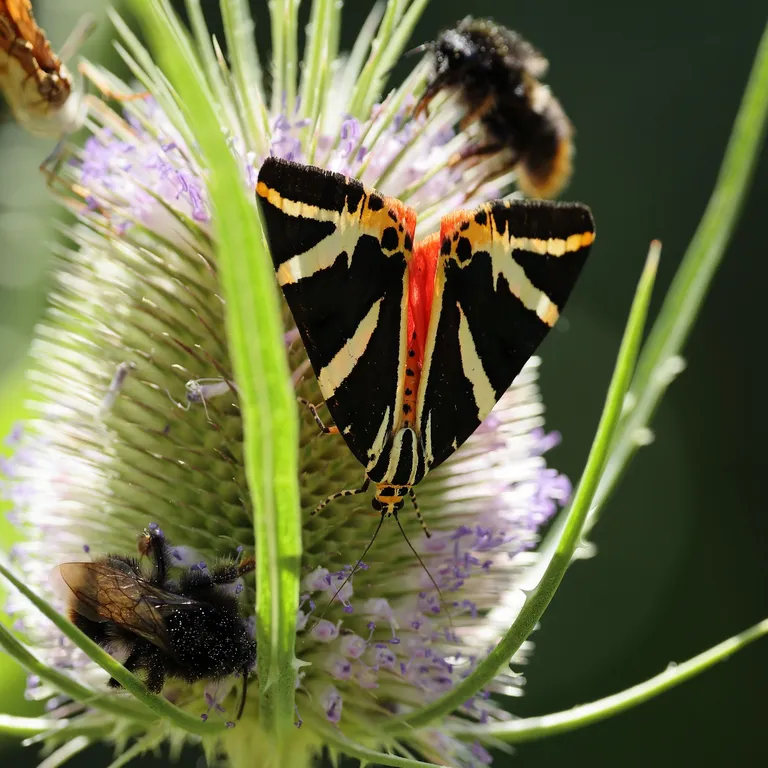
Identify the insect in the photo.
Euplagia quadripunctaria
